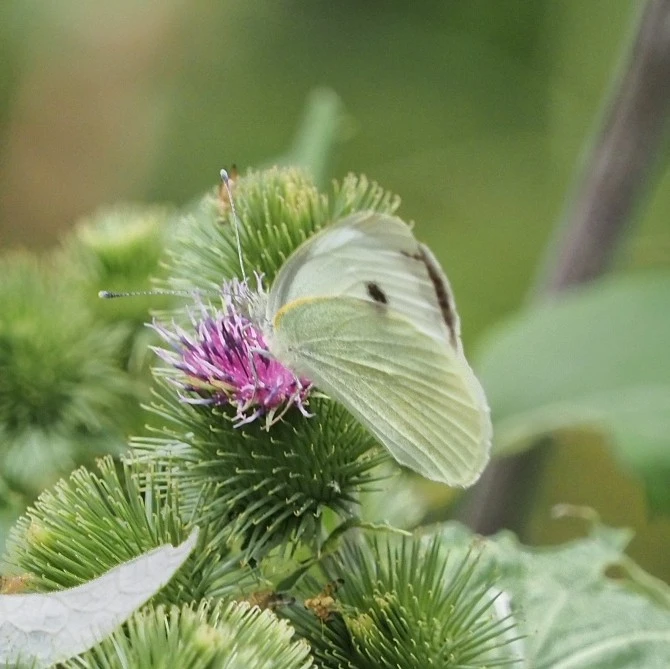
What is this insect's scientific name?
Pieris brassicae
